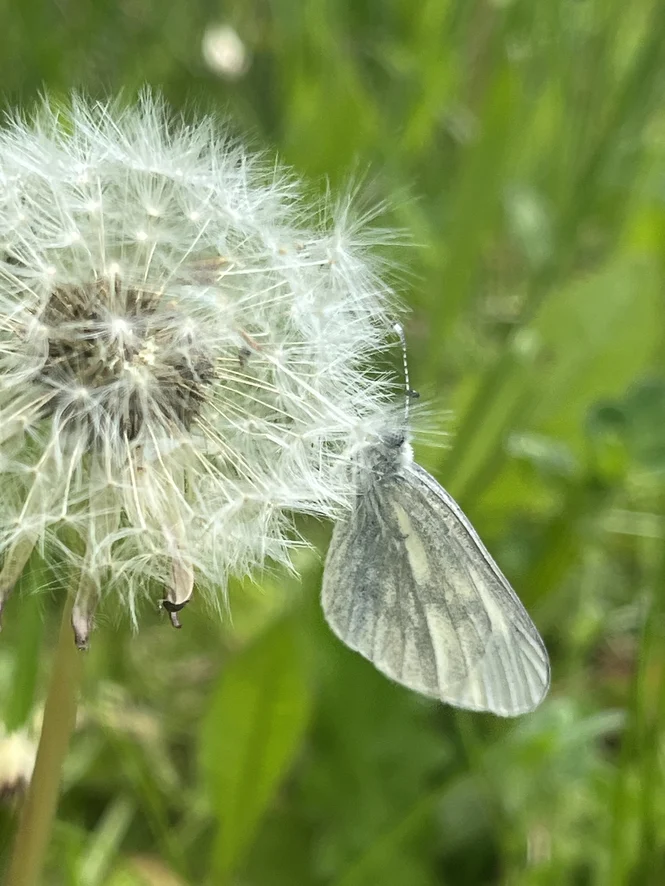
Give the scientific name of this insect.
Leptidea sinapis/juvernica
